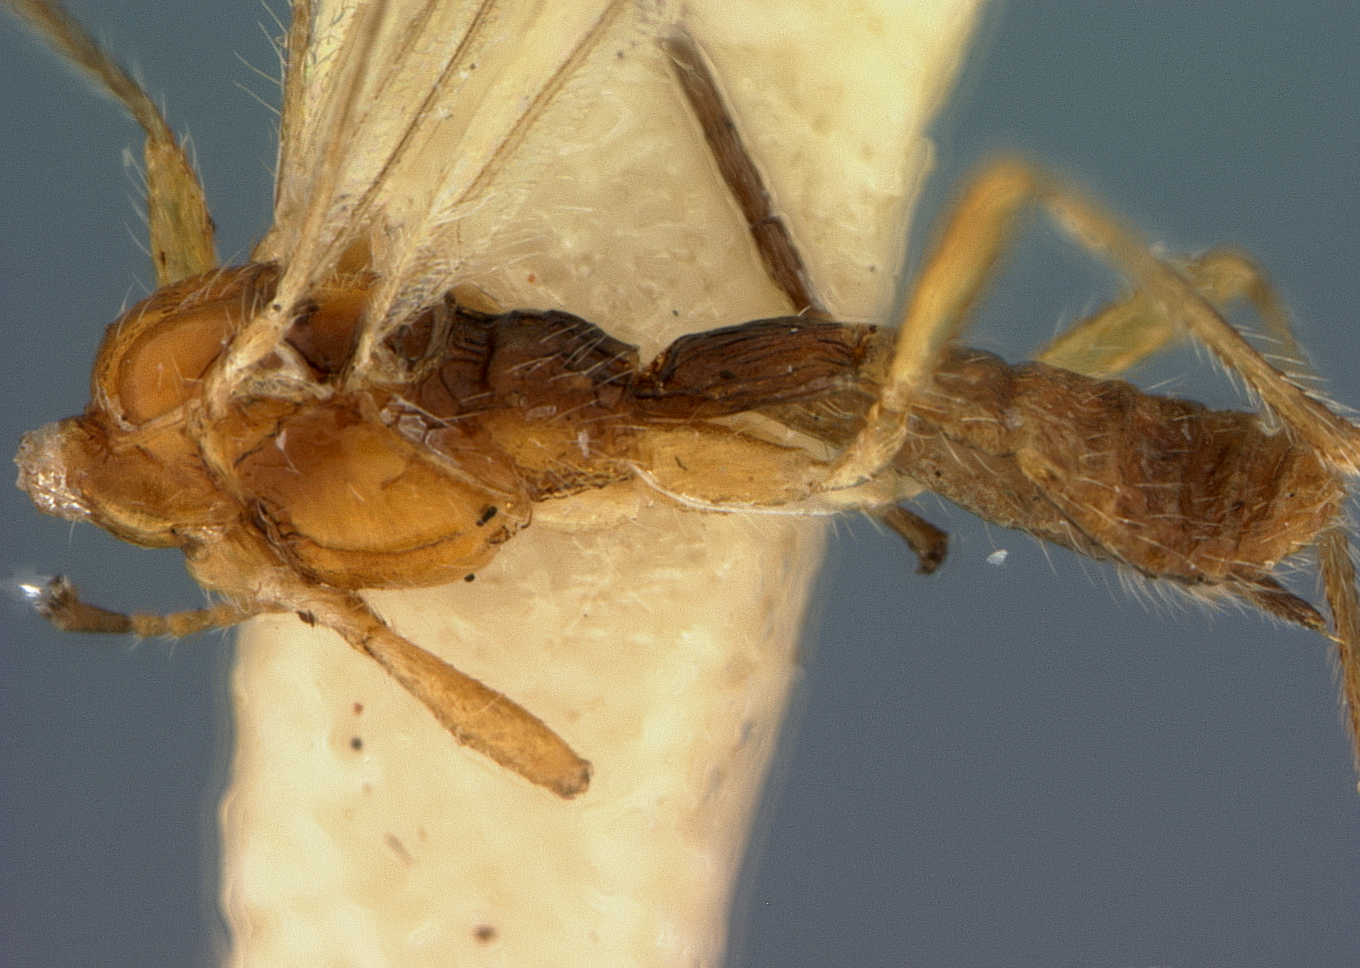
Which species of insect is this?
Canthoroctonus brunneus
